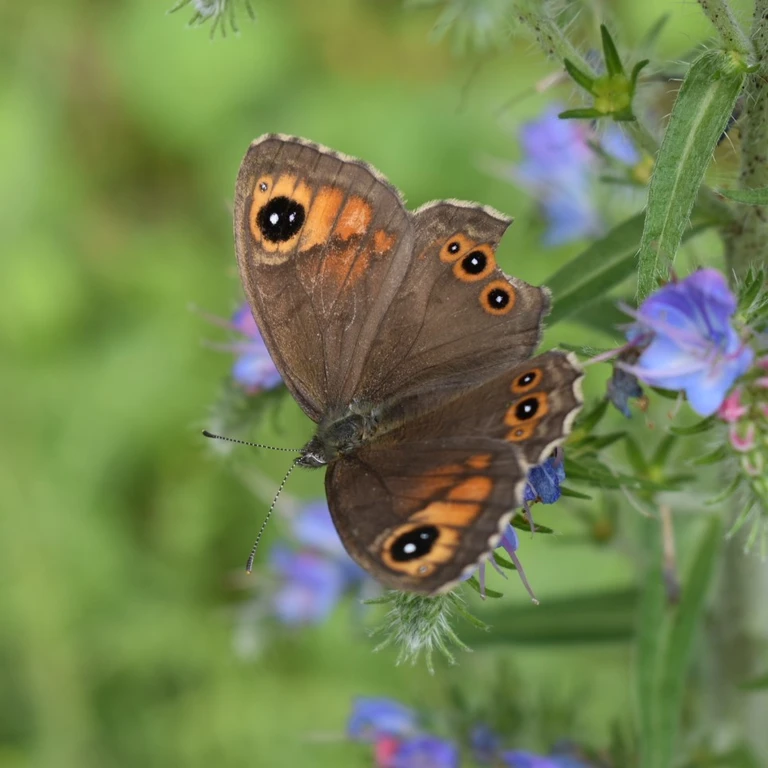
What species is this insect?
Lasiommata maera (also Pararge maera)
